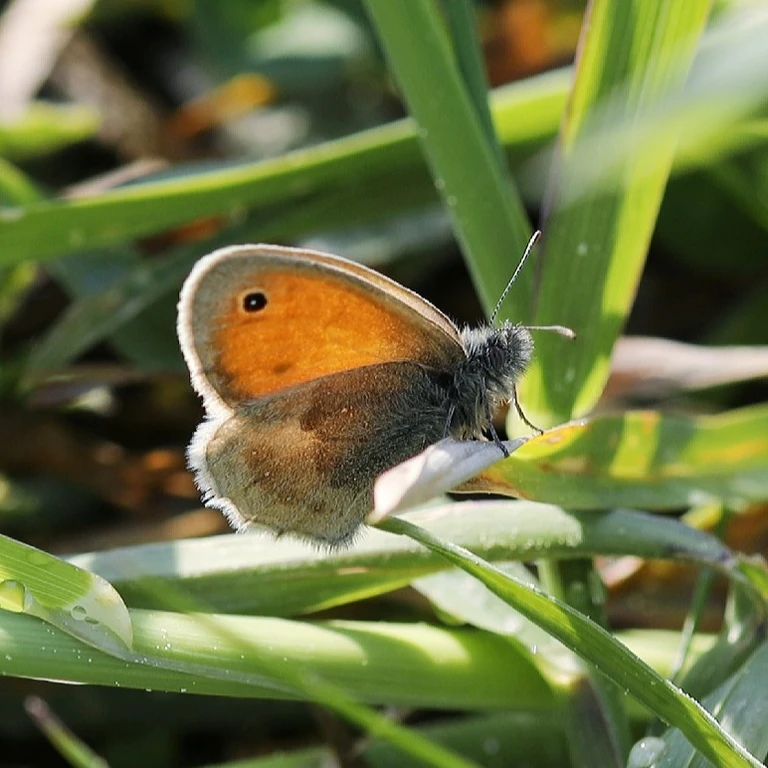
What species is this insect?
Coenonympha pamphilus
